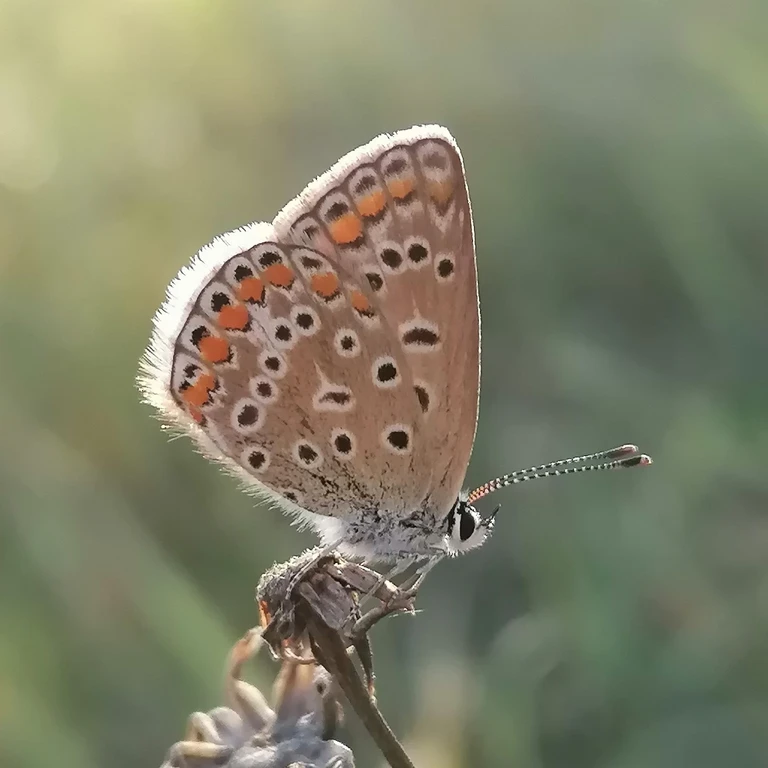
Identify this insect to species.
Polyommatus icarus
